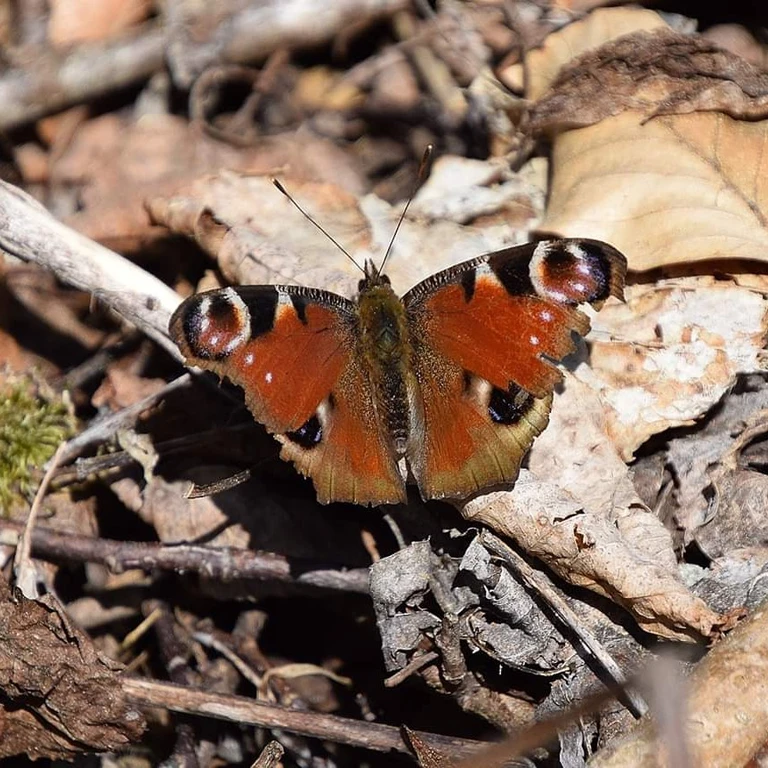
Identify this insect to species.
Aglais io
